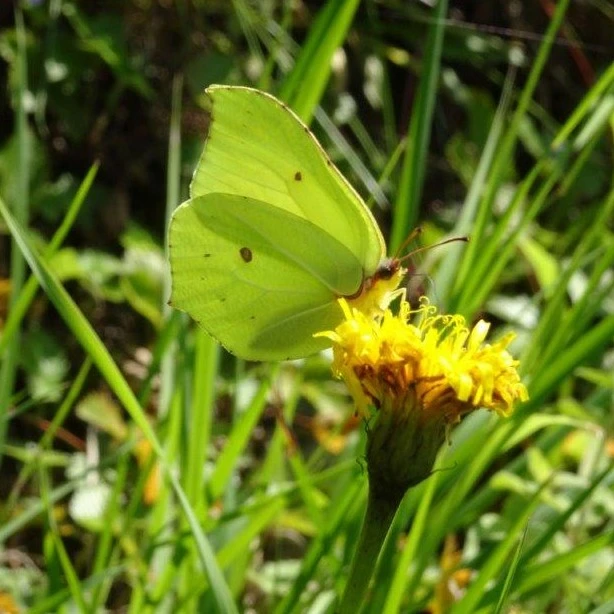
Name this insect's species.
Gonepteryx rhamni
